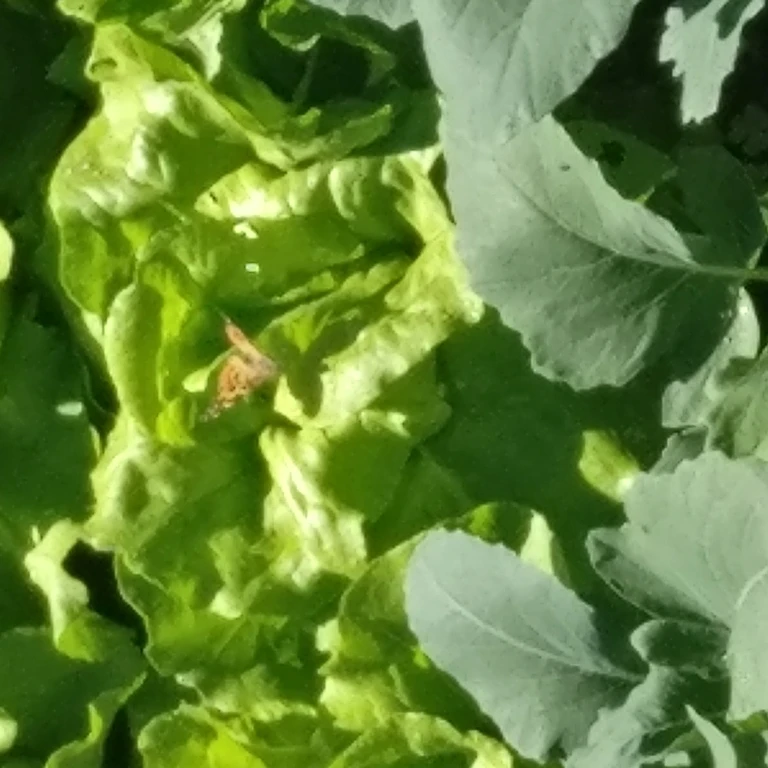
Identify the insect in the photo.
Vanessa cardui
